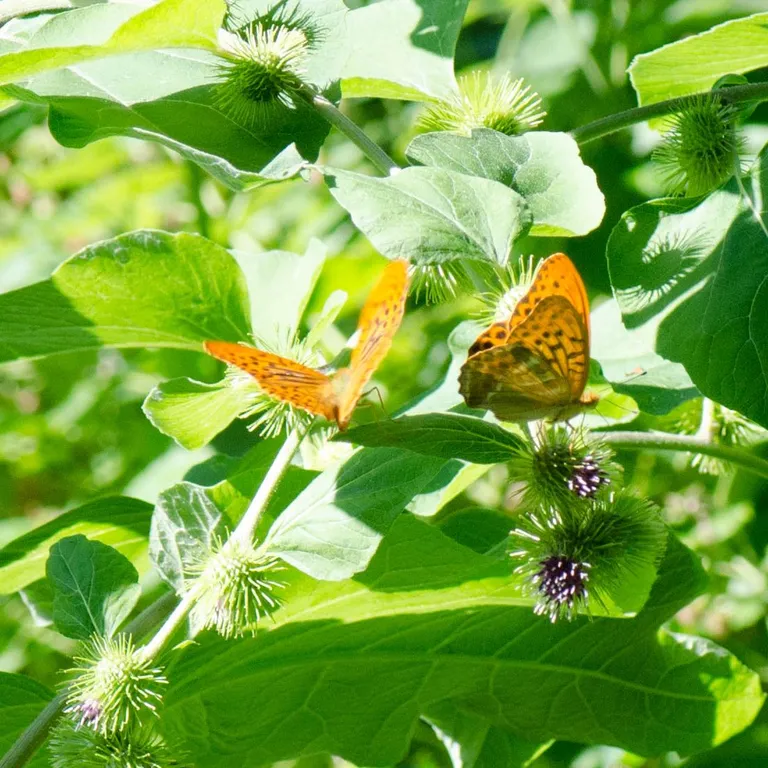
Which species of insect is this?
Argynnis paphia
